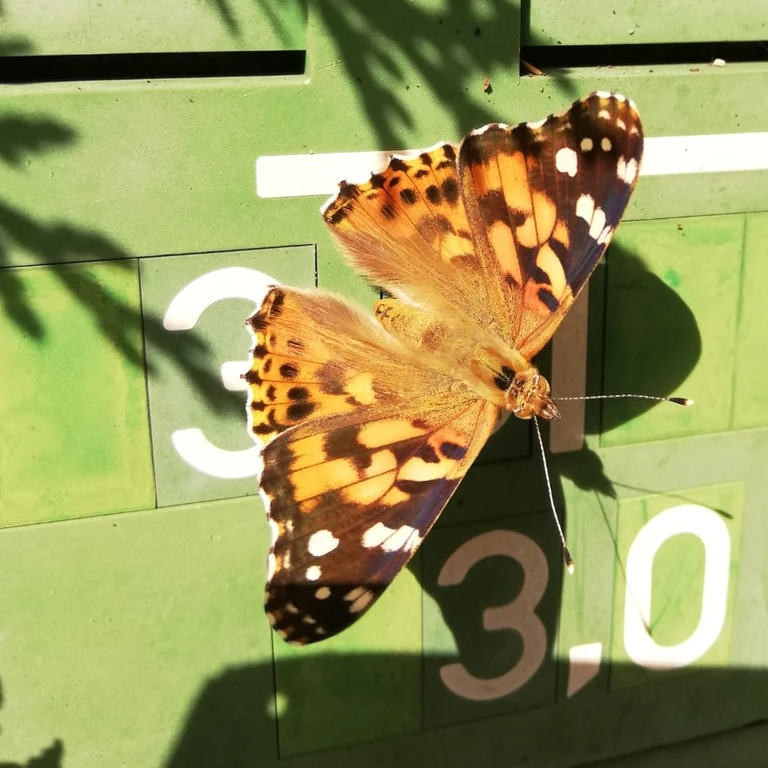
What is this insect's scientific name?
Vanessa cardui
